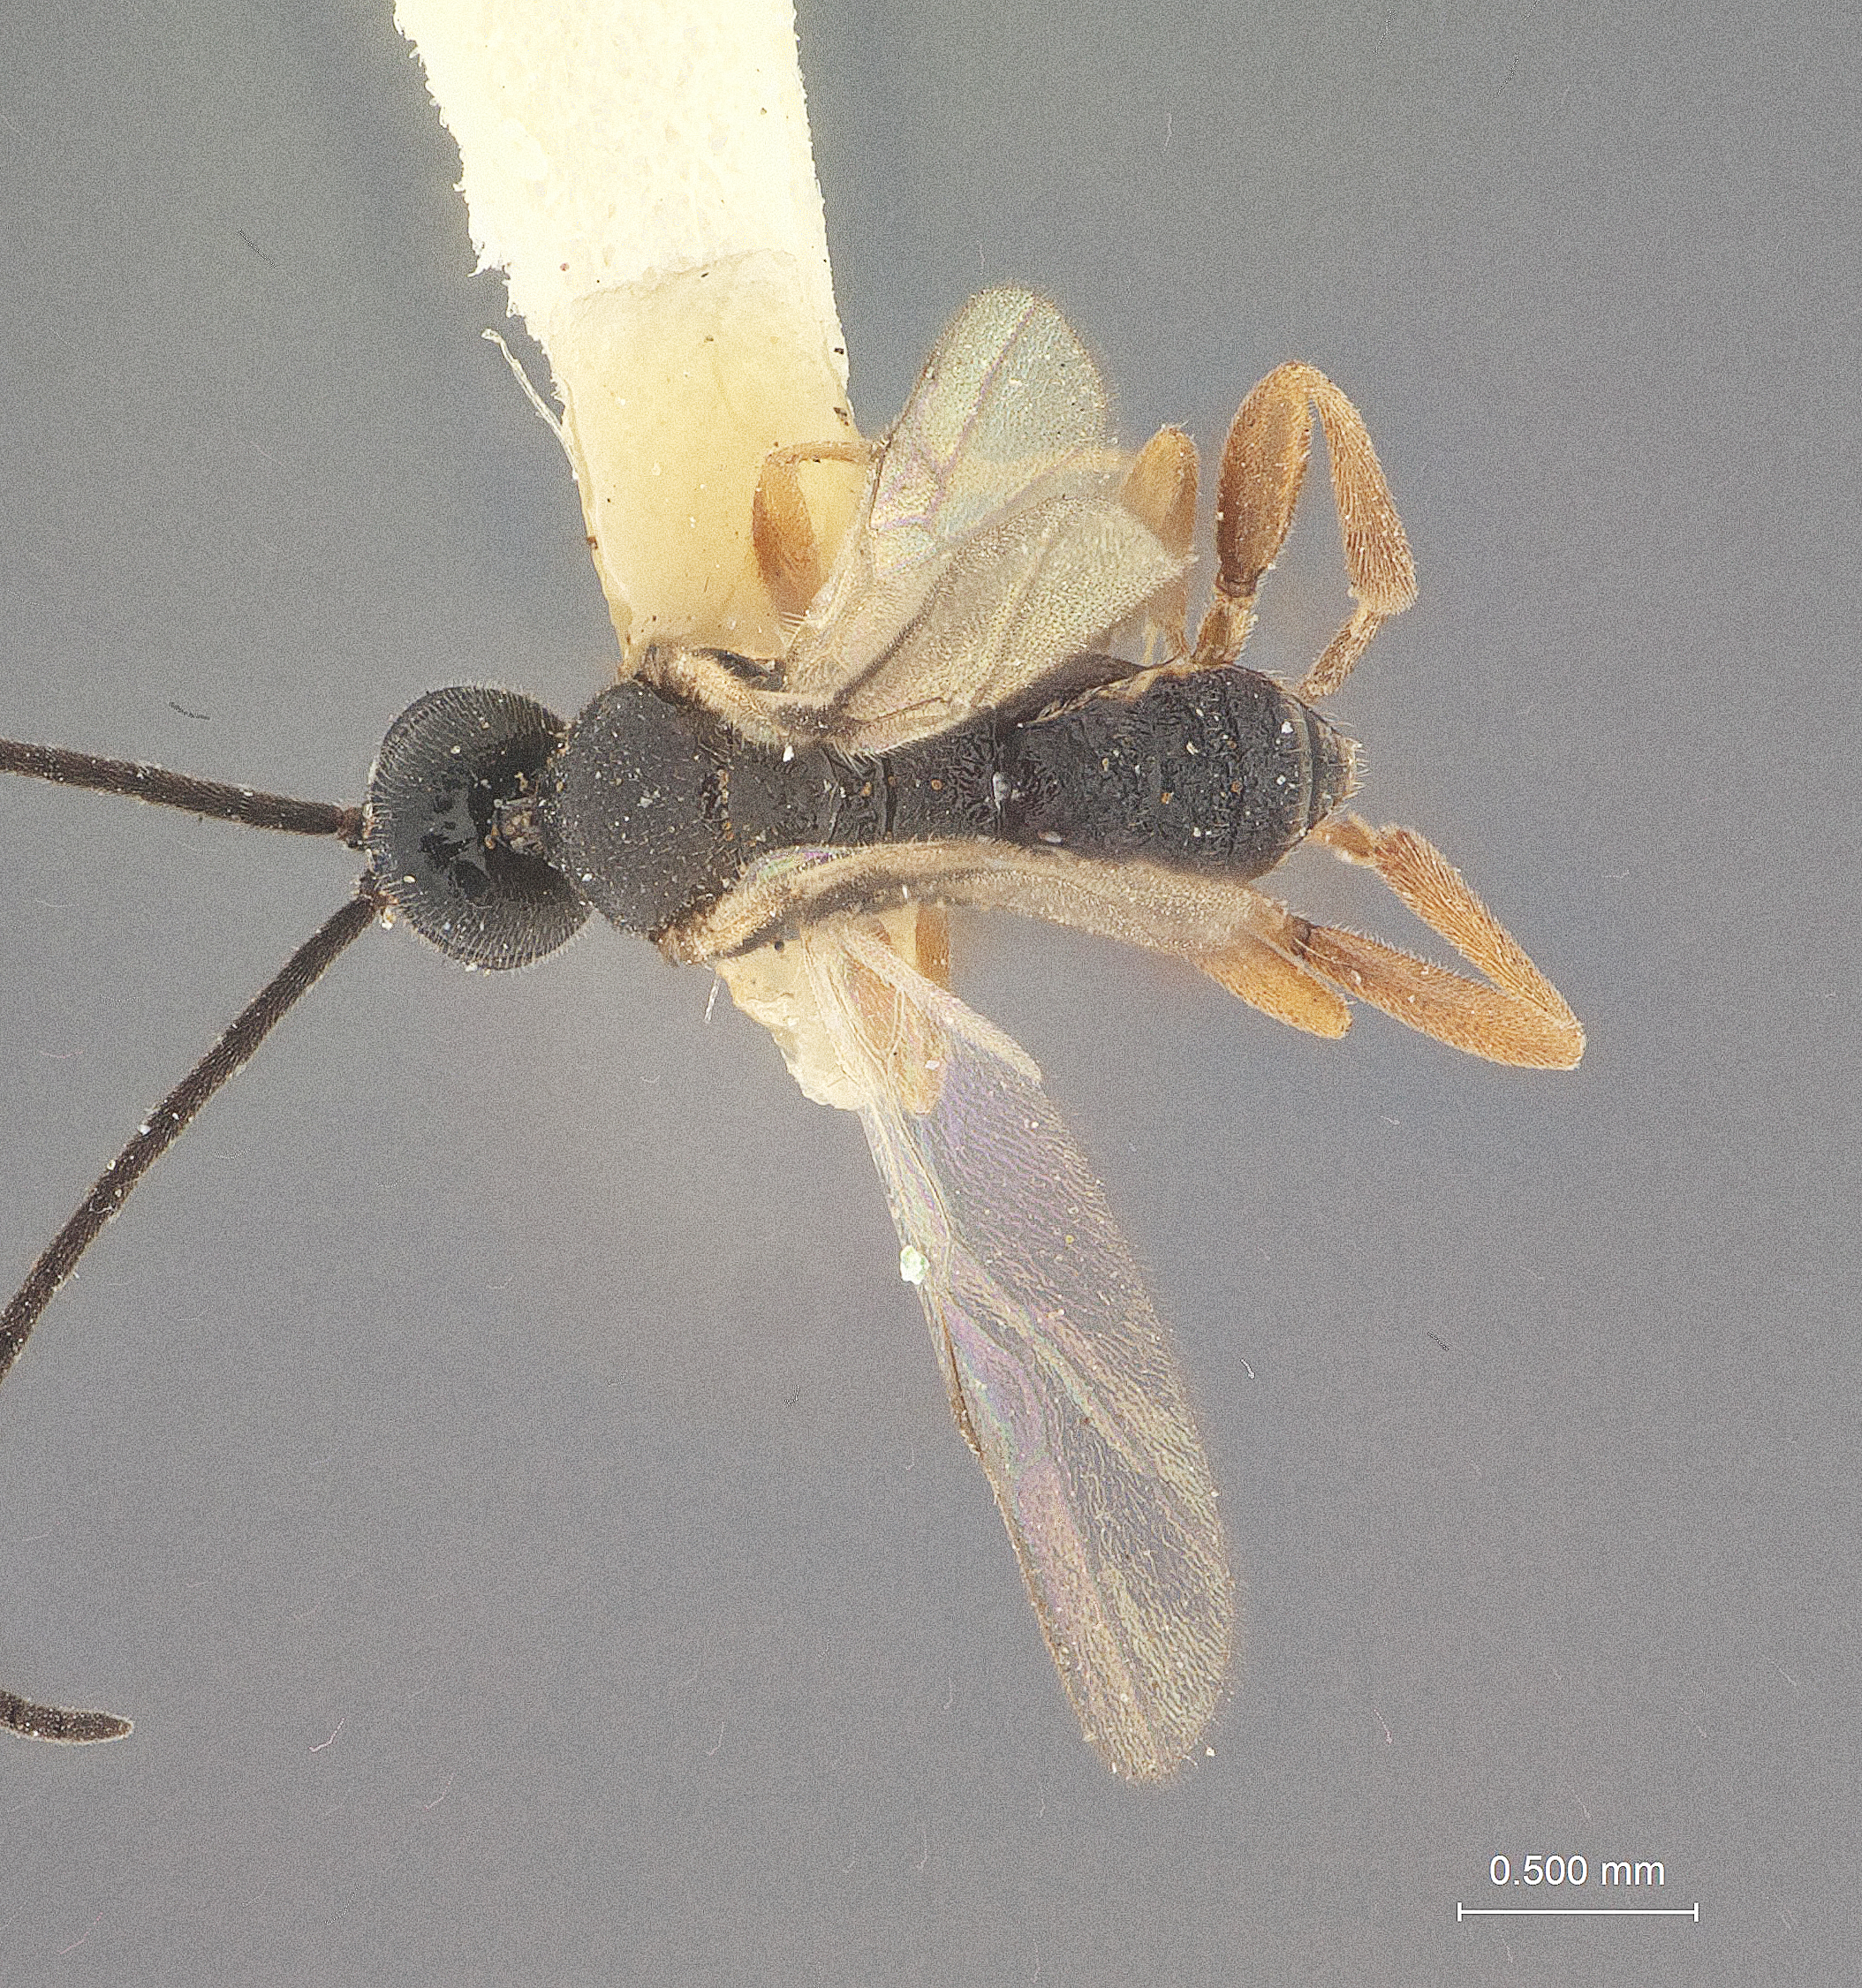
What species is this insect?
Pholetesor rhygoplitoides
